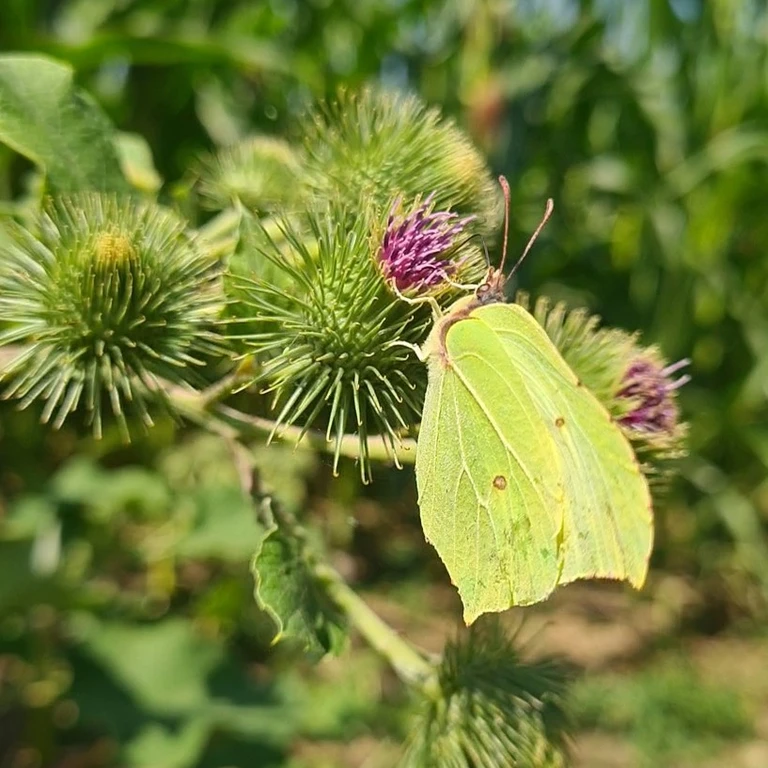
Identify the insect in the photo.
Gonepteryx rhamni
